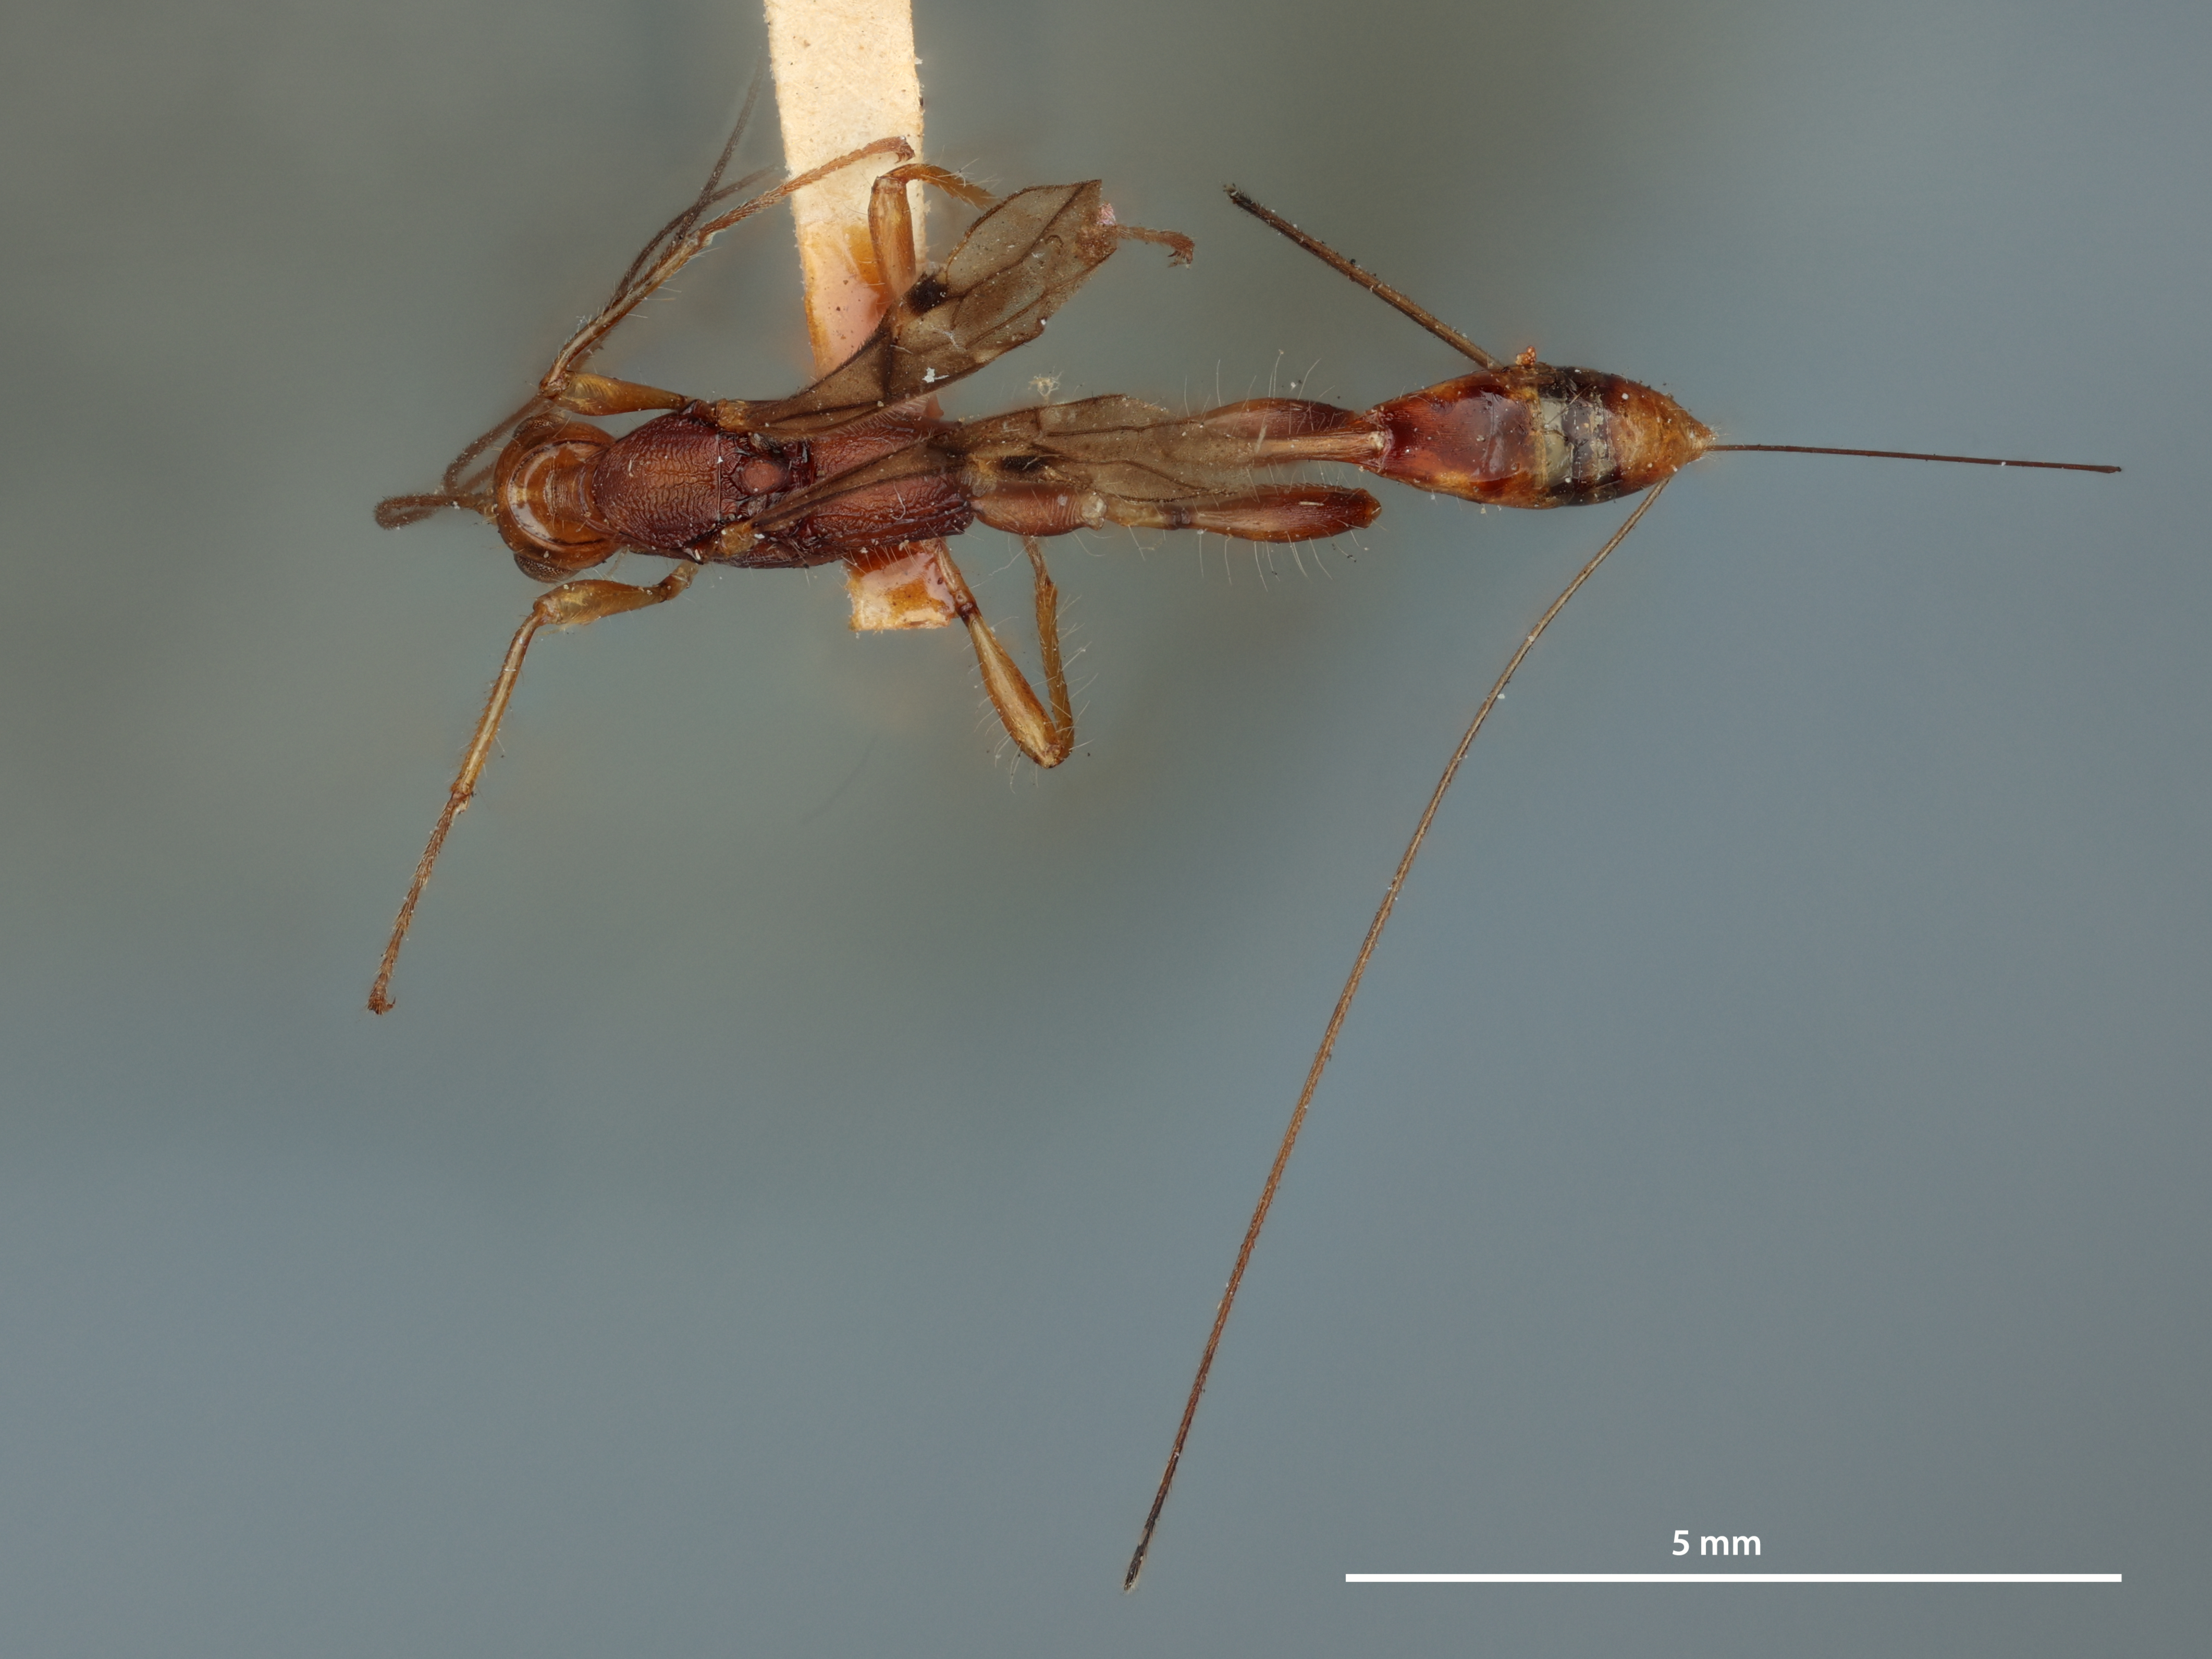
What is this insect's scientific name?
Spathius tydeus
